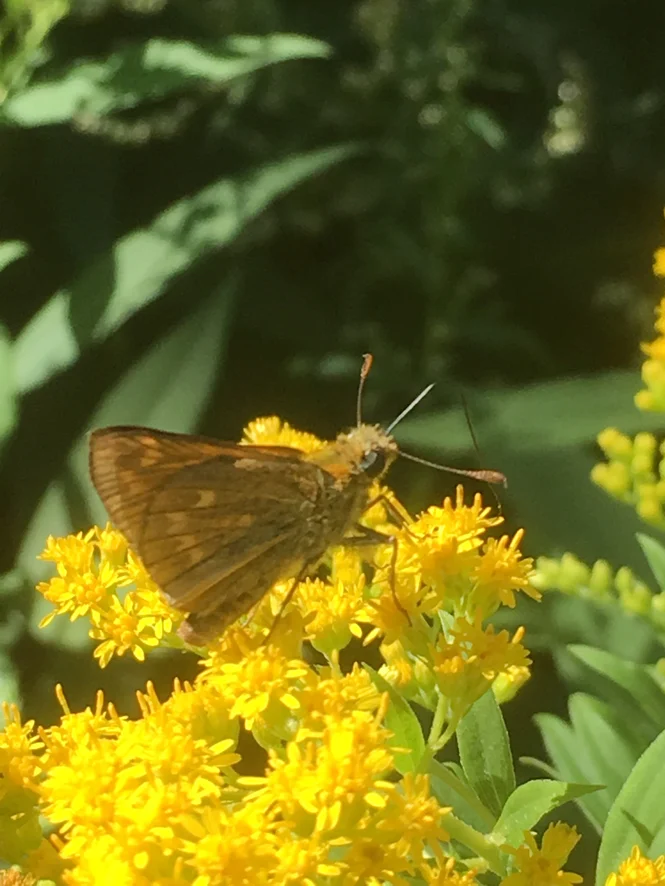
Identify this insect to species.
Ochlodes sylvanus (also Ochlodes venata)
